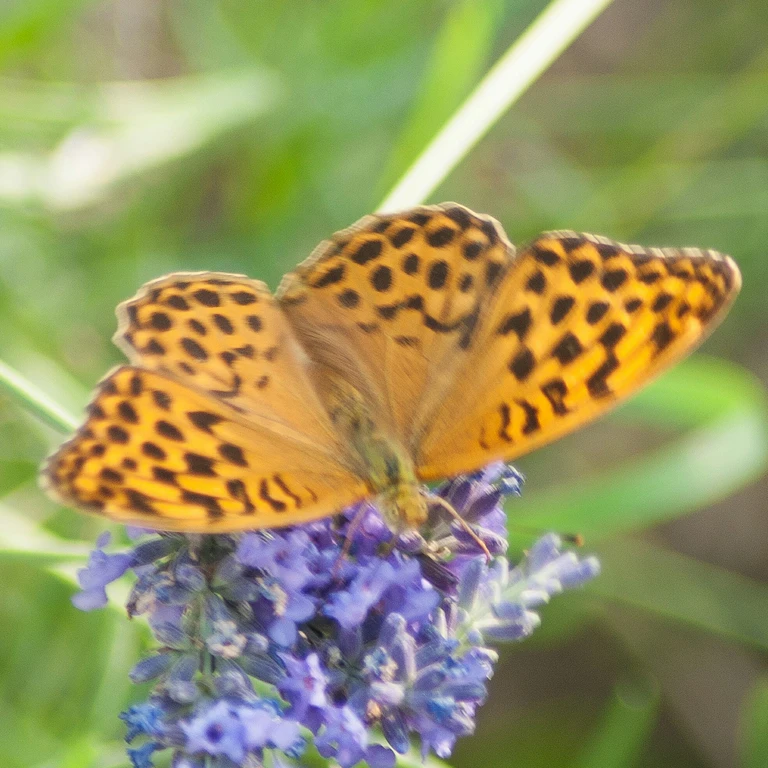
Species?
Argynnis paphia
